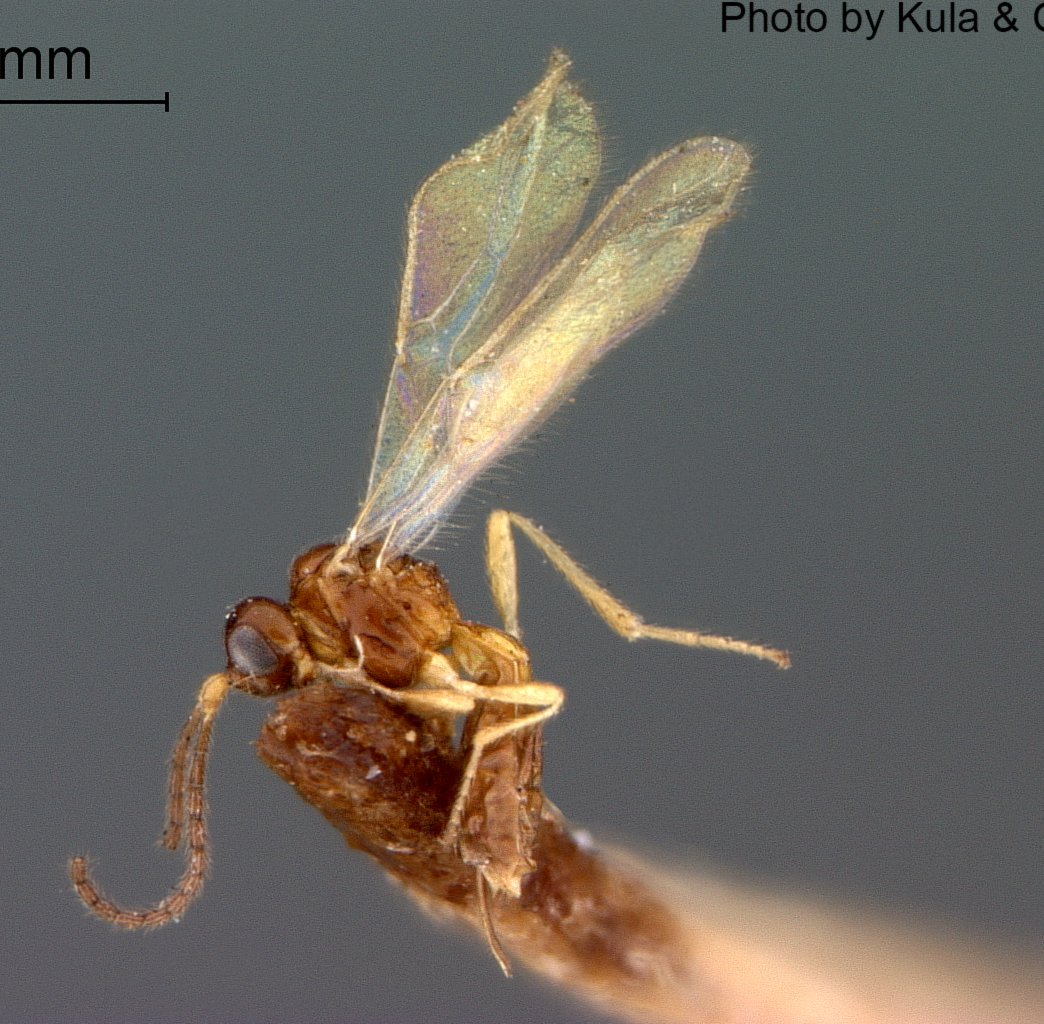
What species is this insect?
Aspilota claricornis
